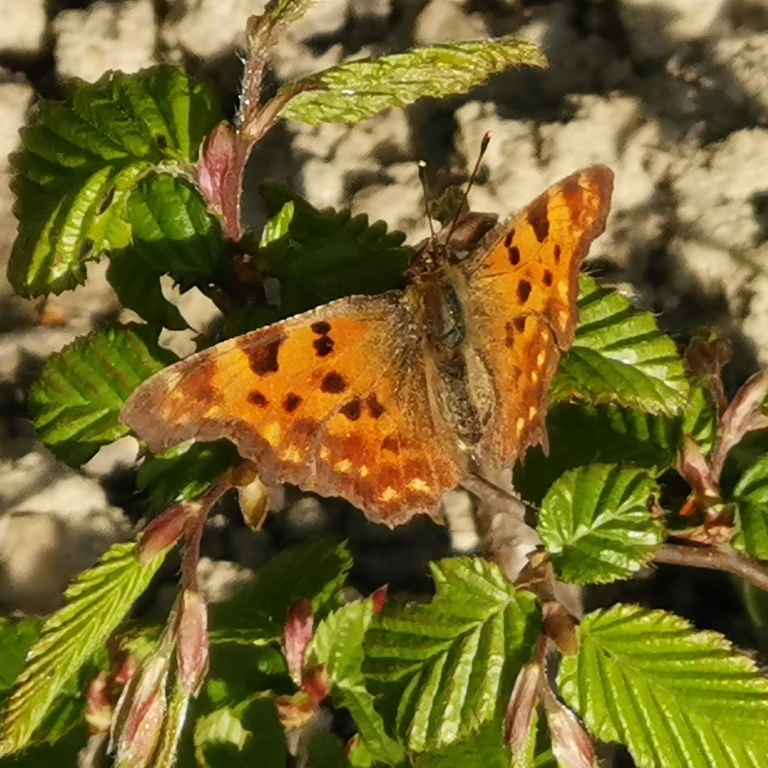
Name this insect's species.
Polygonia c-album
